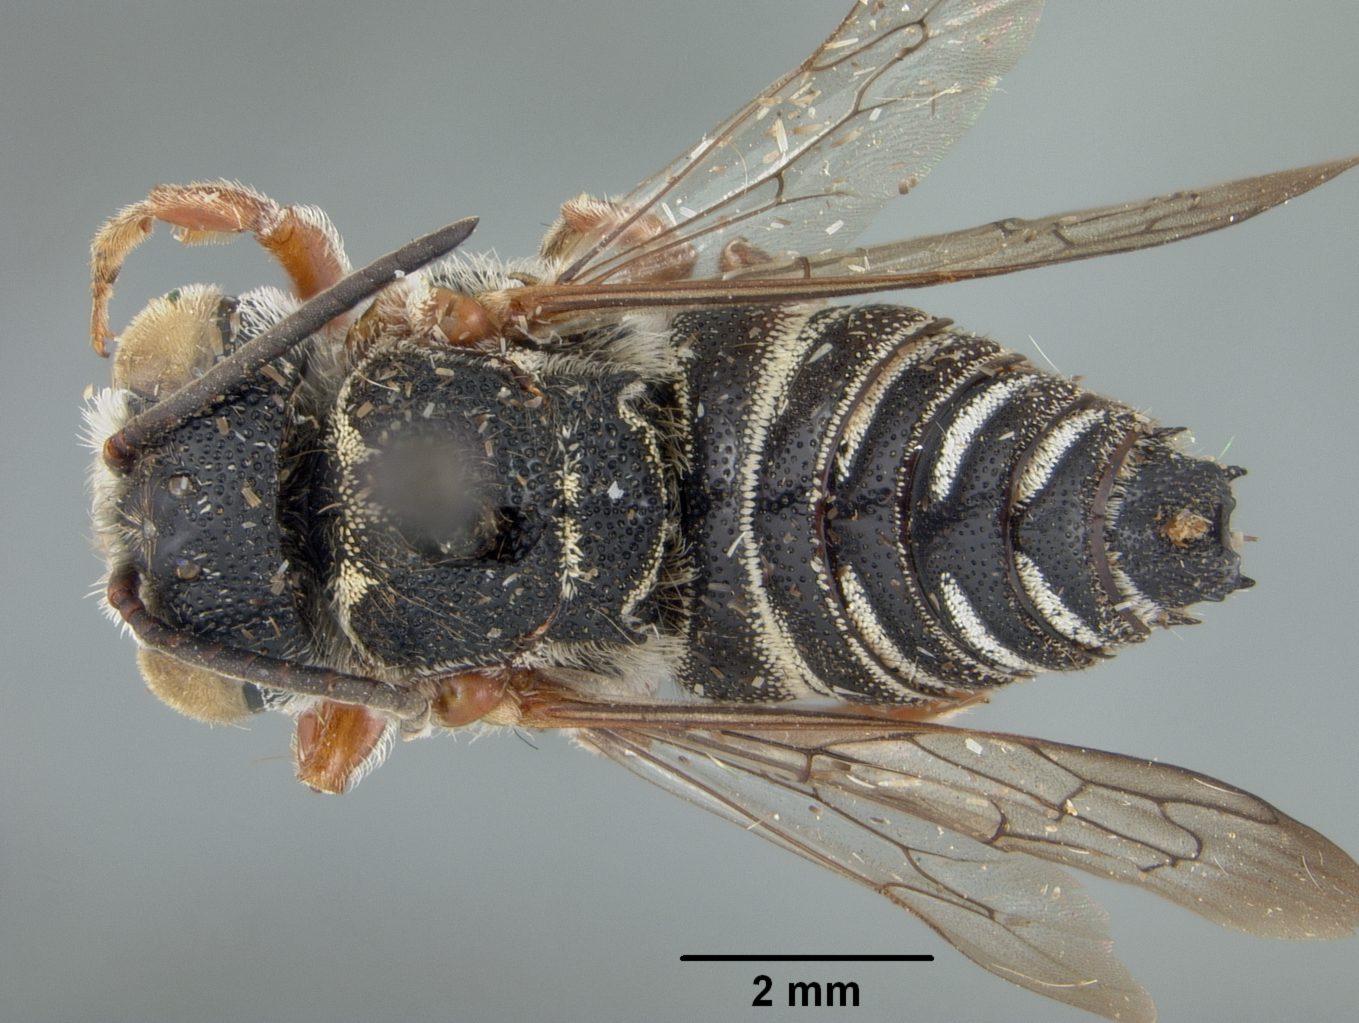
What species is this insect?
Coelioxys toltecoides
